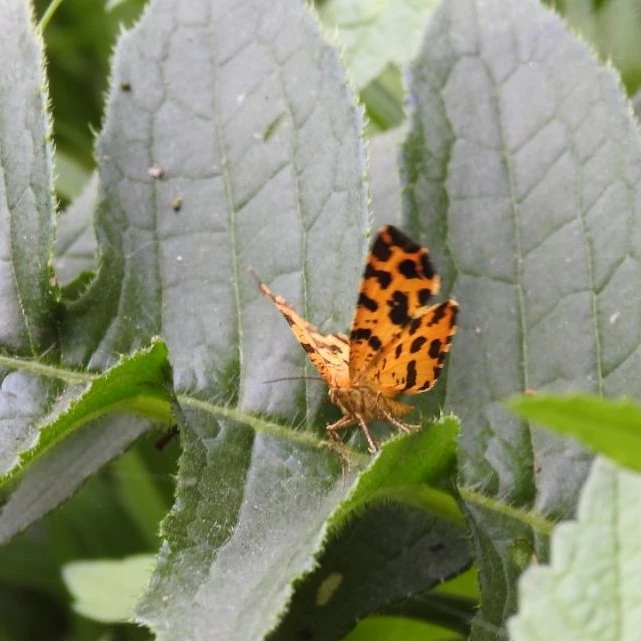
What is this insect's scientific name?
Pseudopanthera macularia
